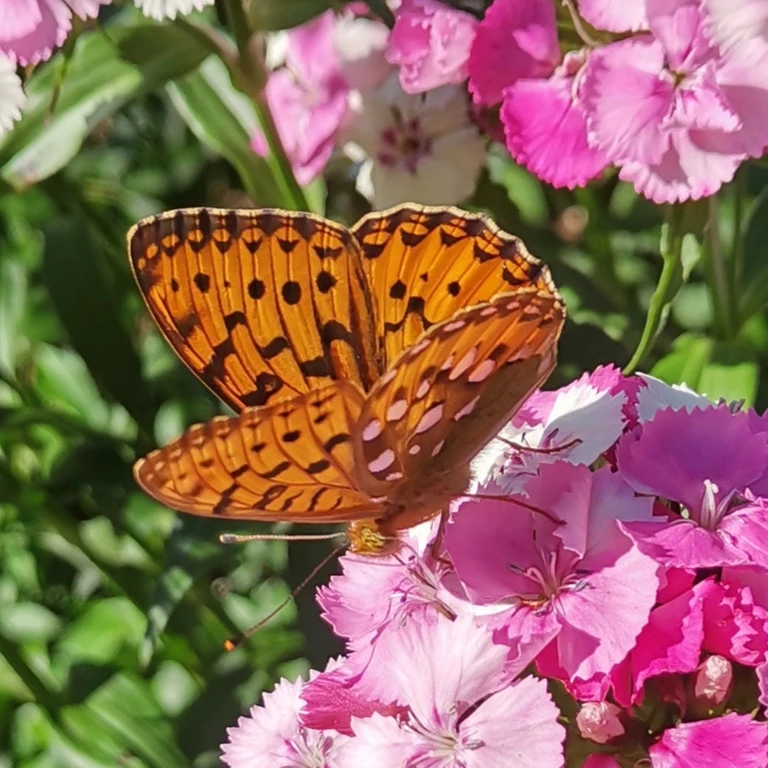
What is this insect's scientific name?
Speyeria aglaja
